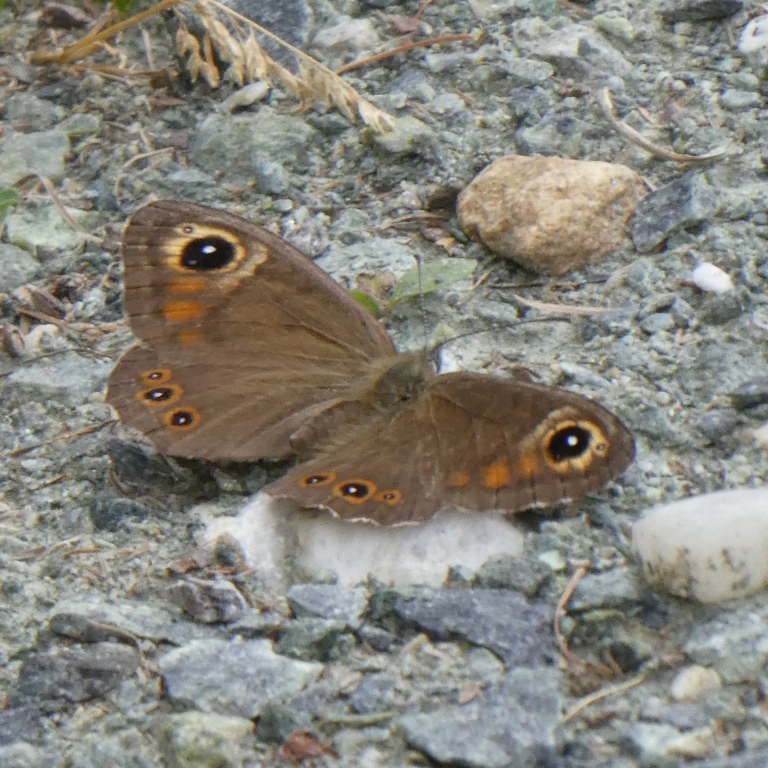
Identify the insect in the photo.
Lasiommata maera (also Pararge maera)
